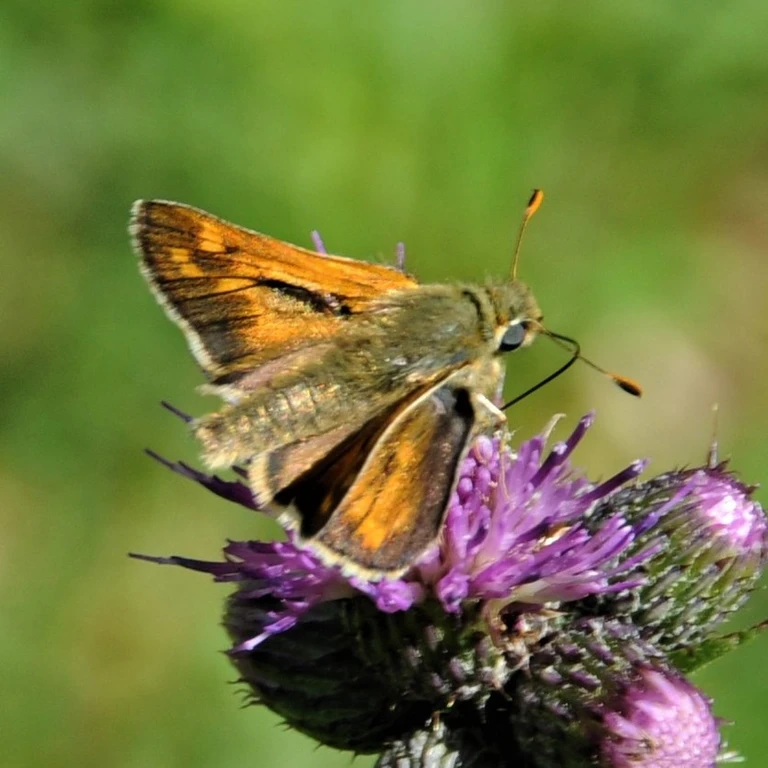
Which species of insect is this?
Ochlodes sylvanus (also Ochlodes venata)
